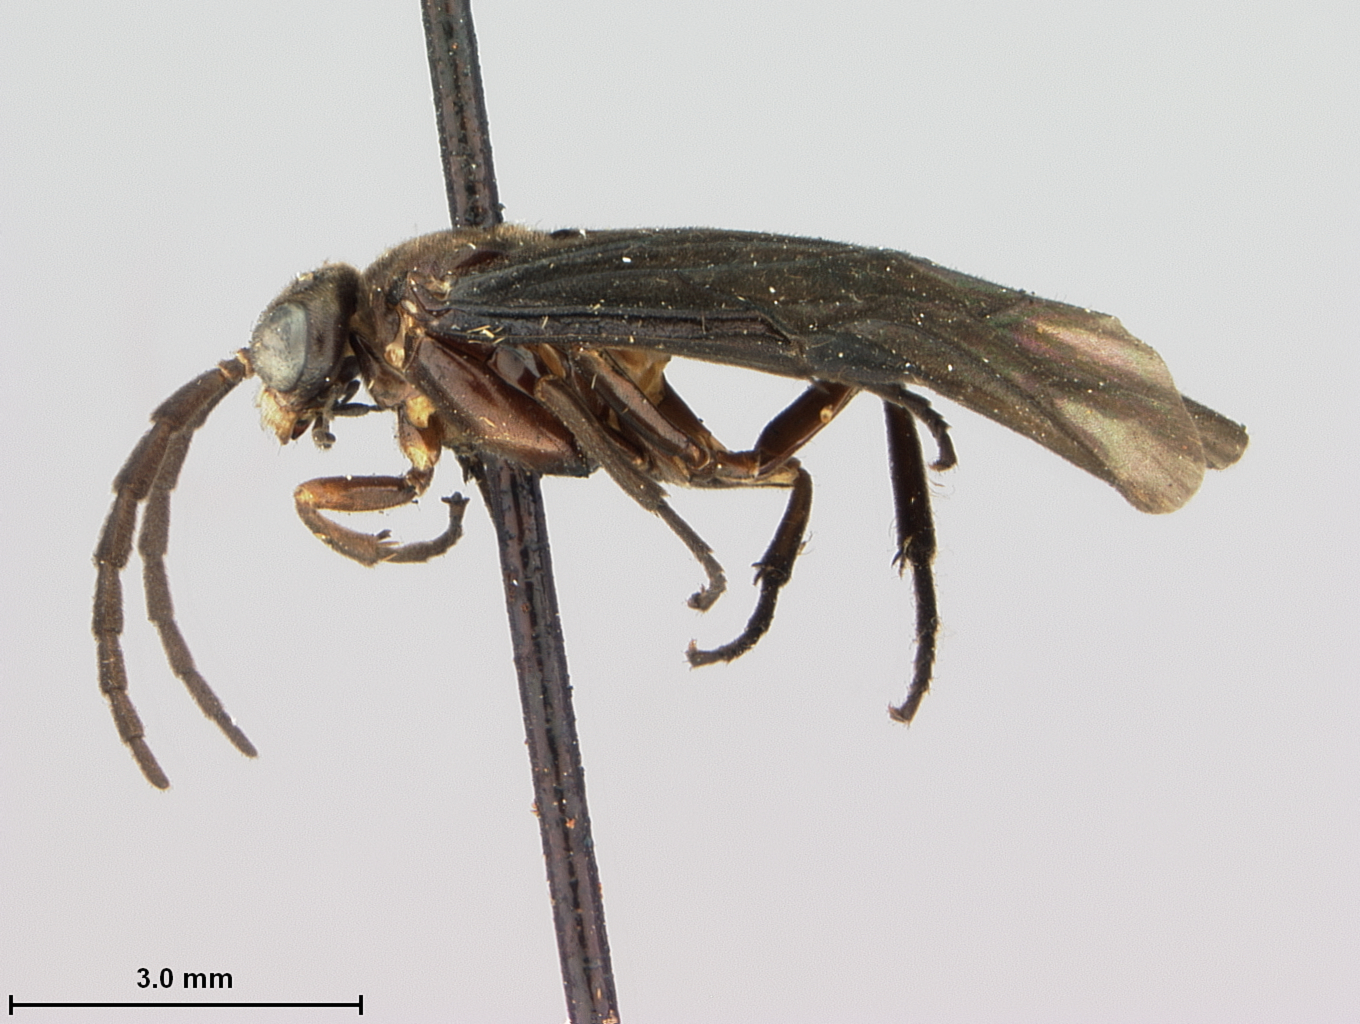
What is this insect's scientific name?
Phymatocera racemosae
